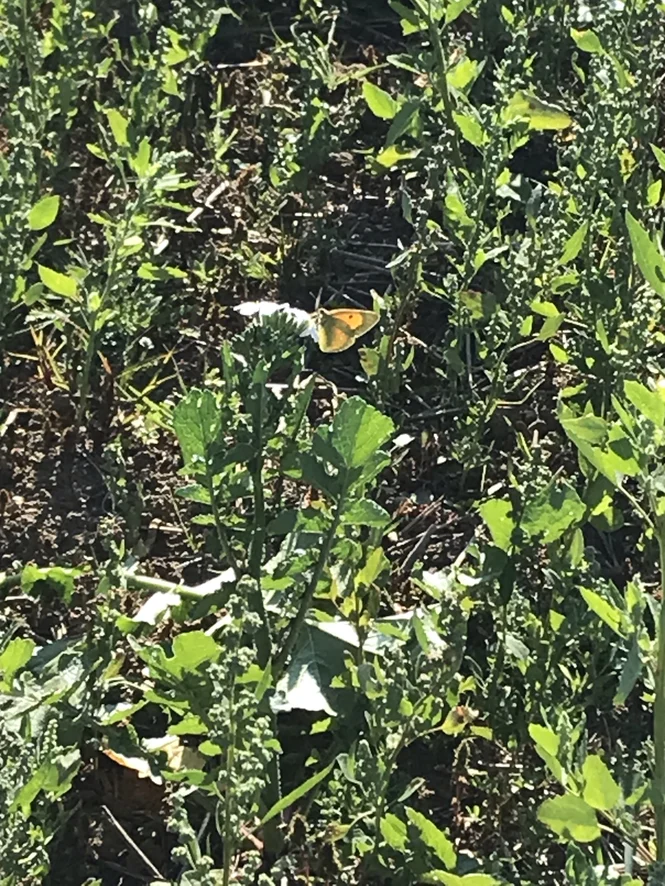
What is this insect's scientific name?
Colias croceus
